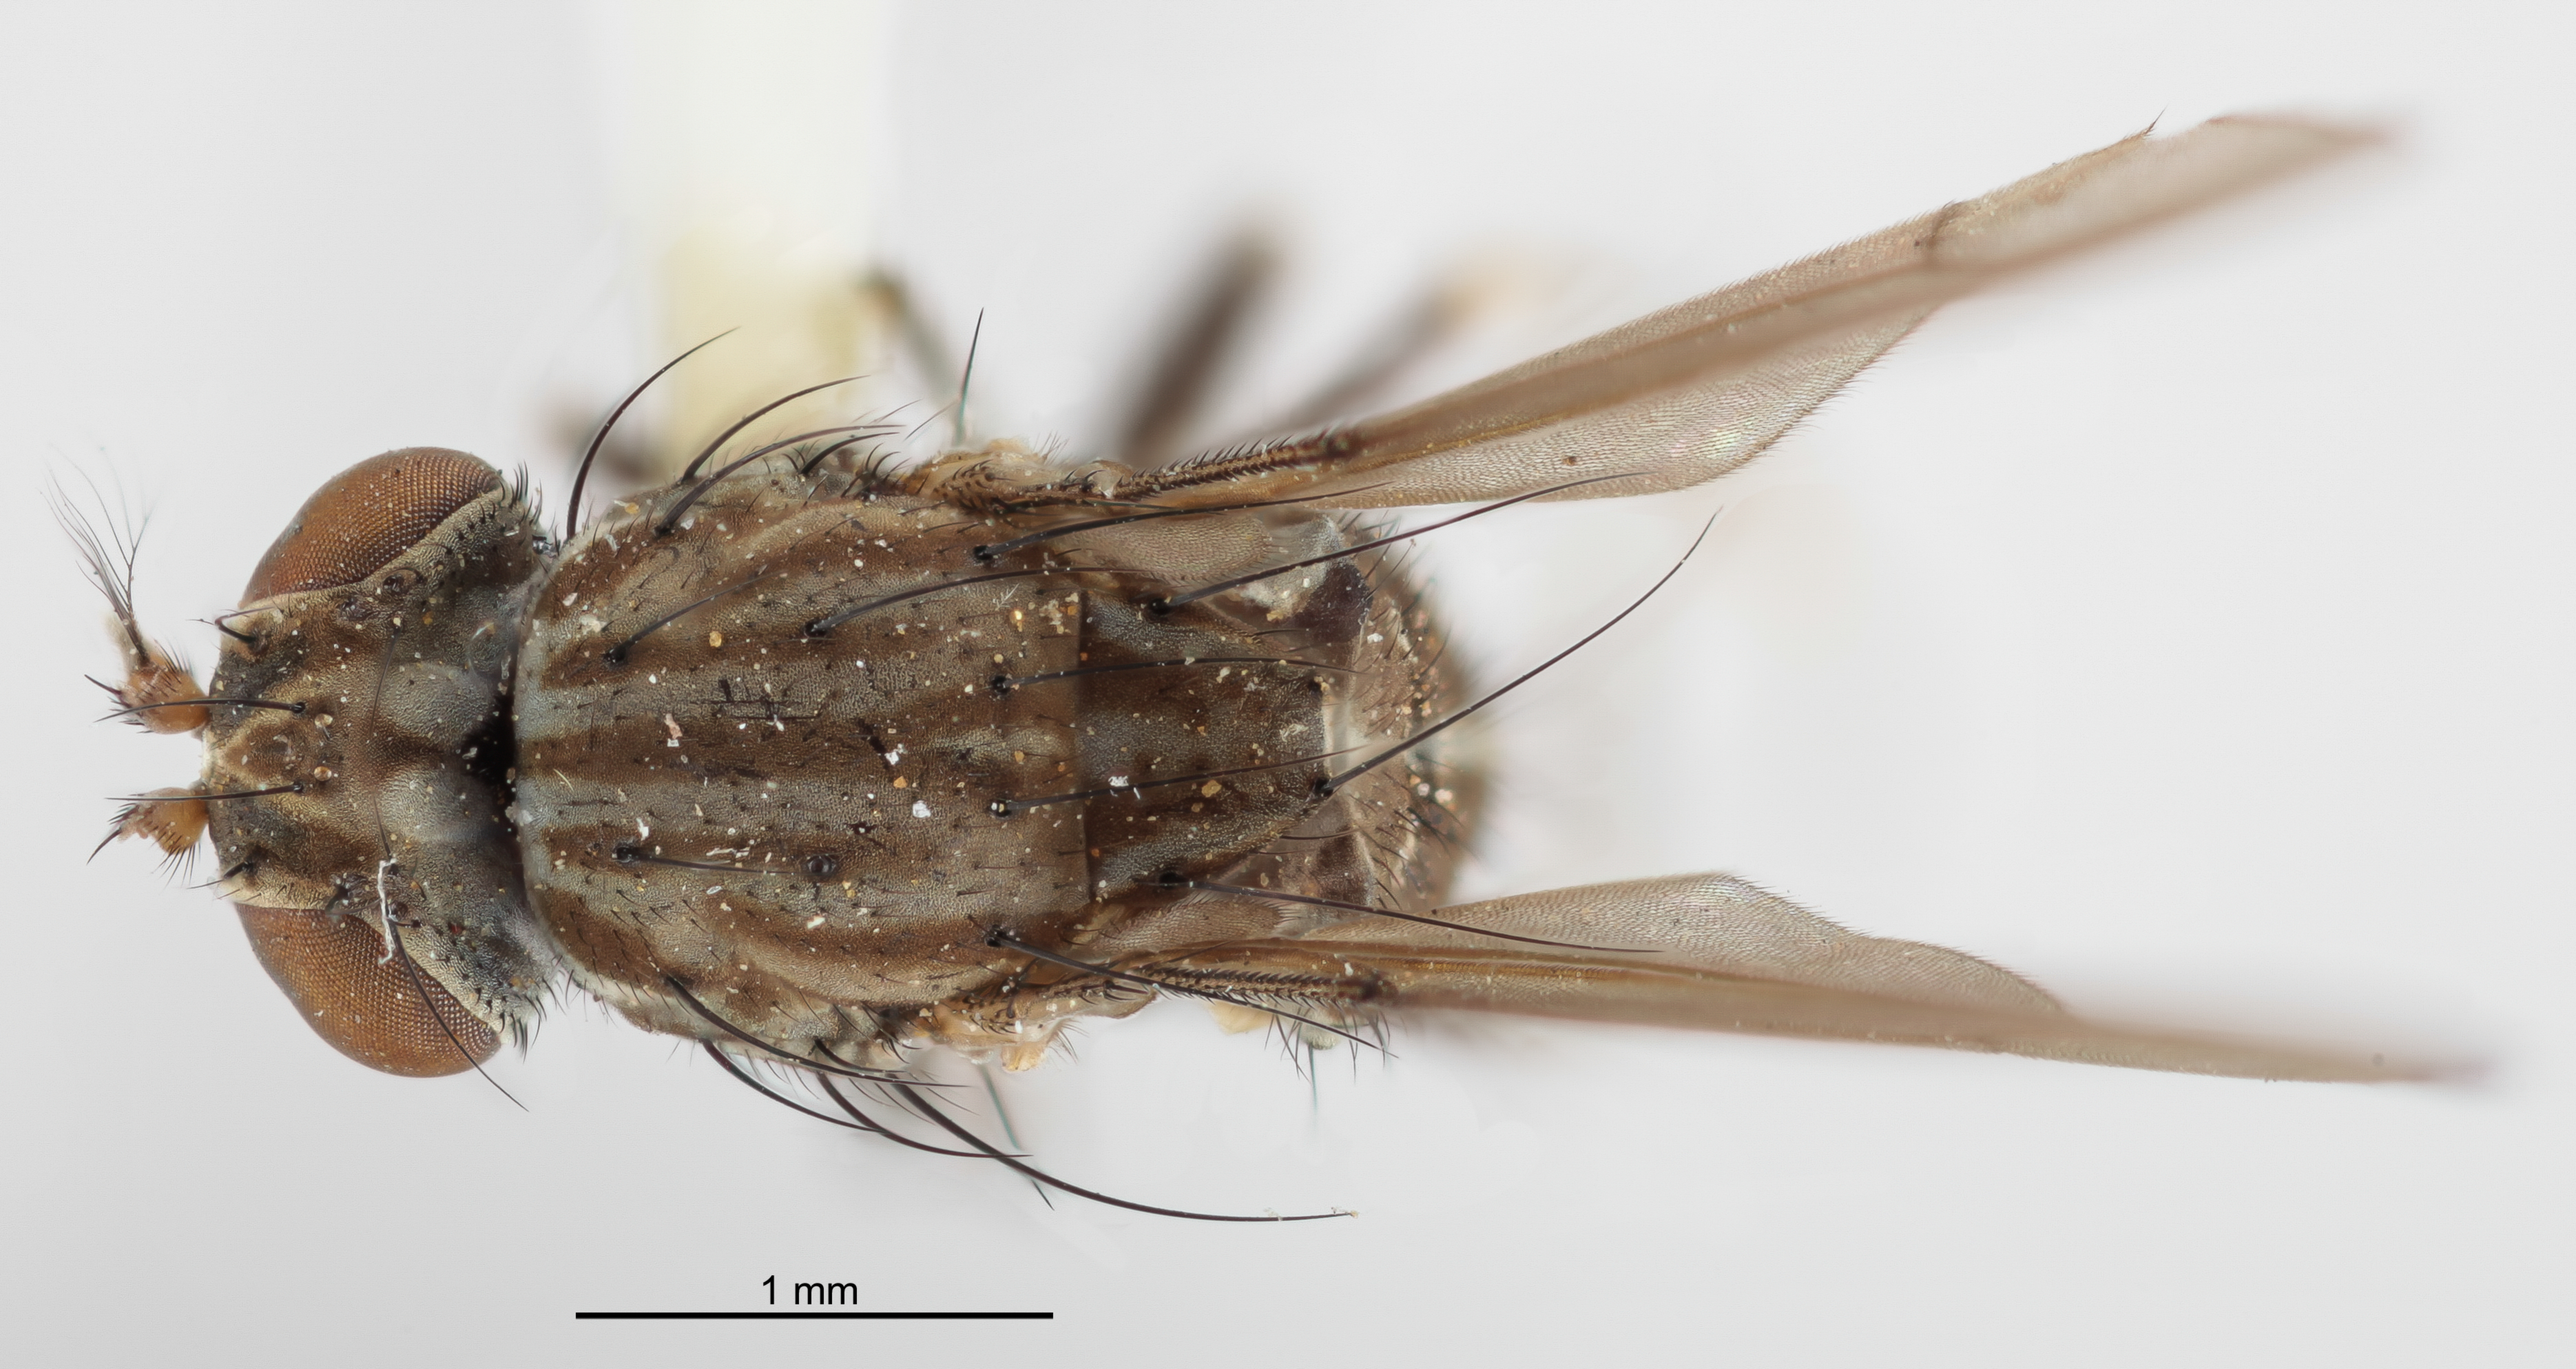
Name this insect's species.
Notiphila facialis
